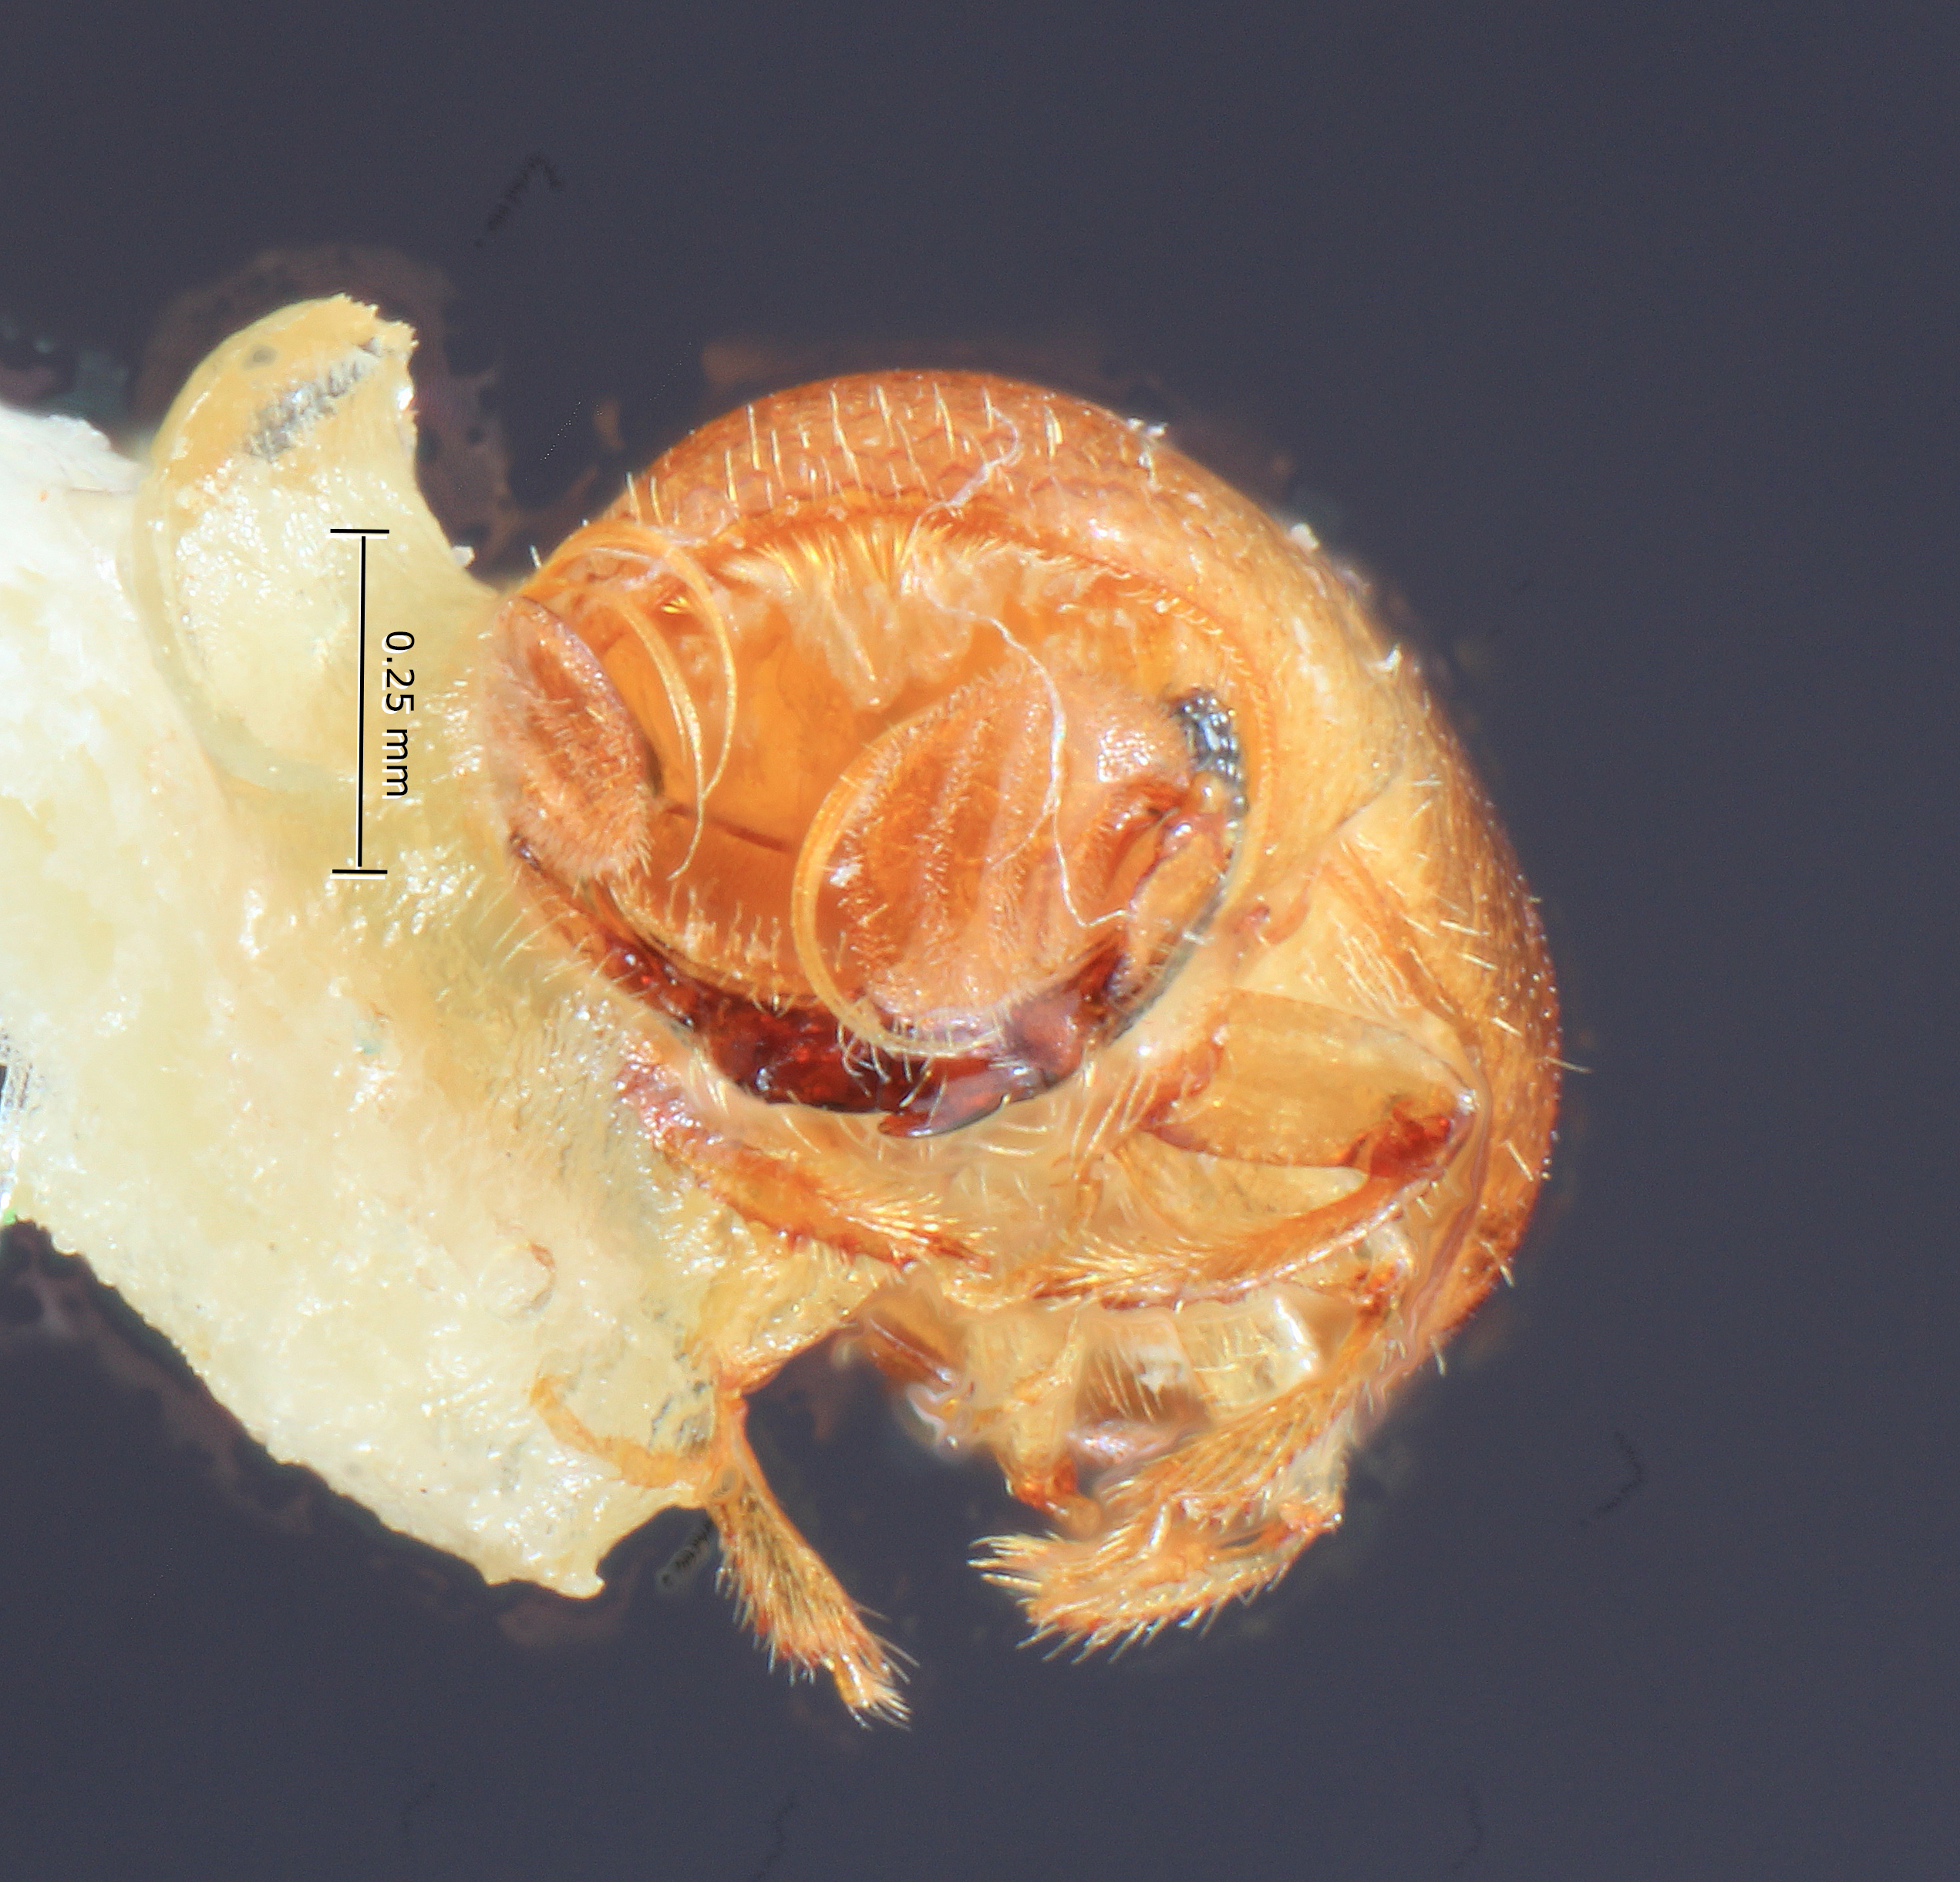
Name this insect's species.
Corthylus praeustus
